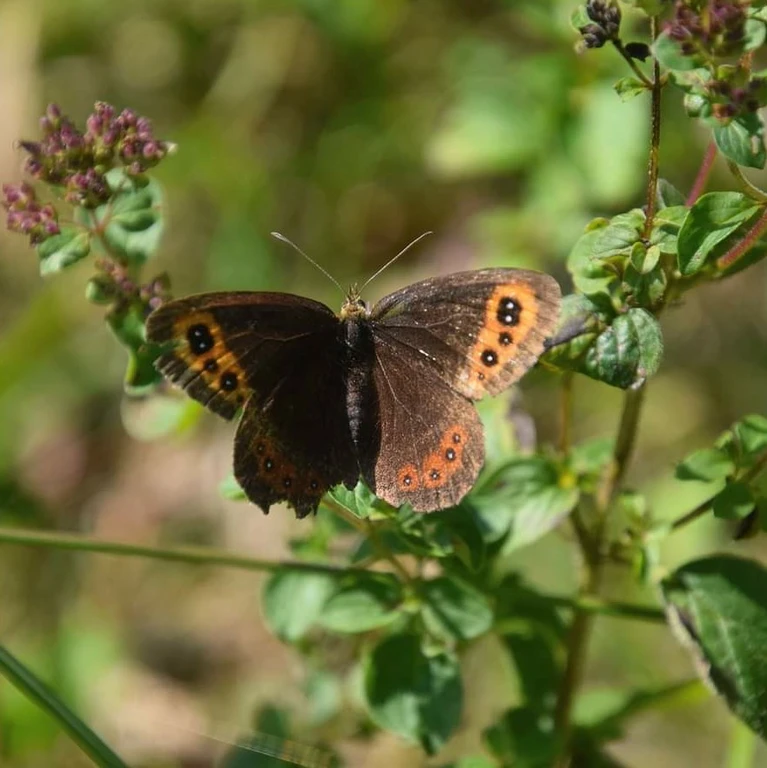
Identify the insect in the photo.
Erebia aethiops
